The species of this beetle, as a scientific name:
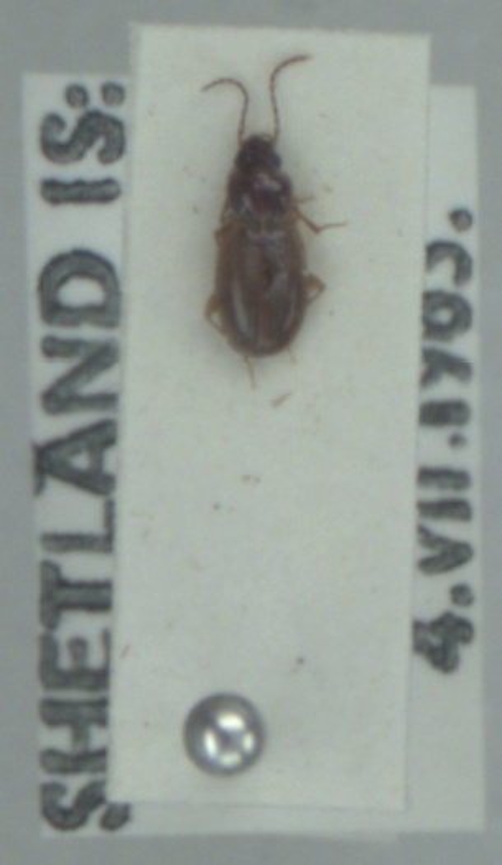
Trechus obtusus
